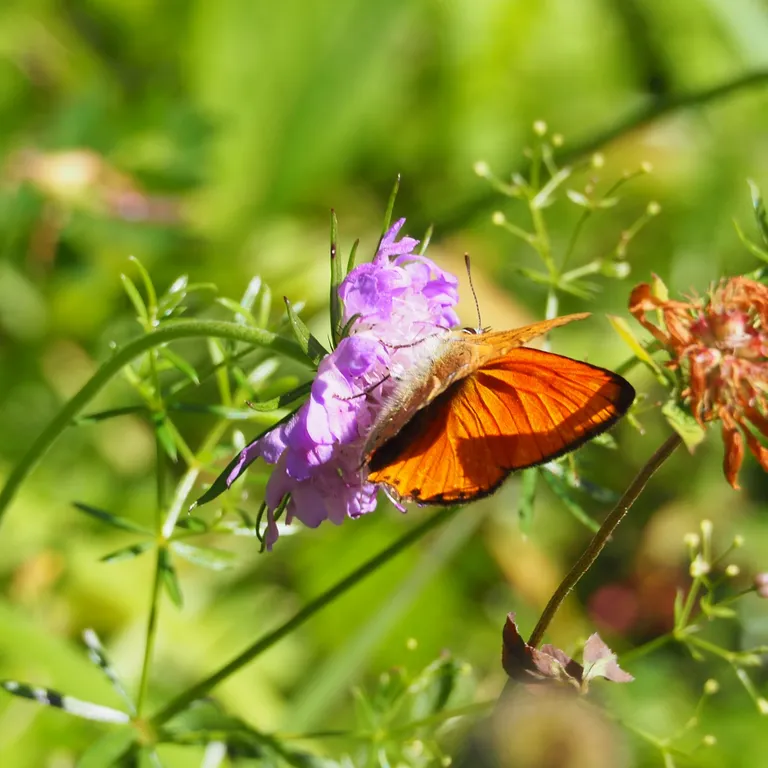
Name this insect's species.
Lycaena virgaureae
